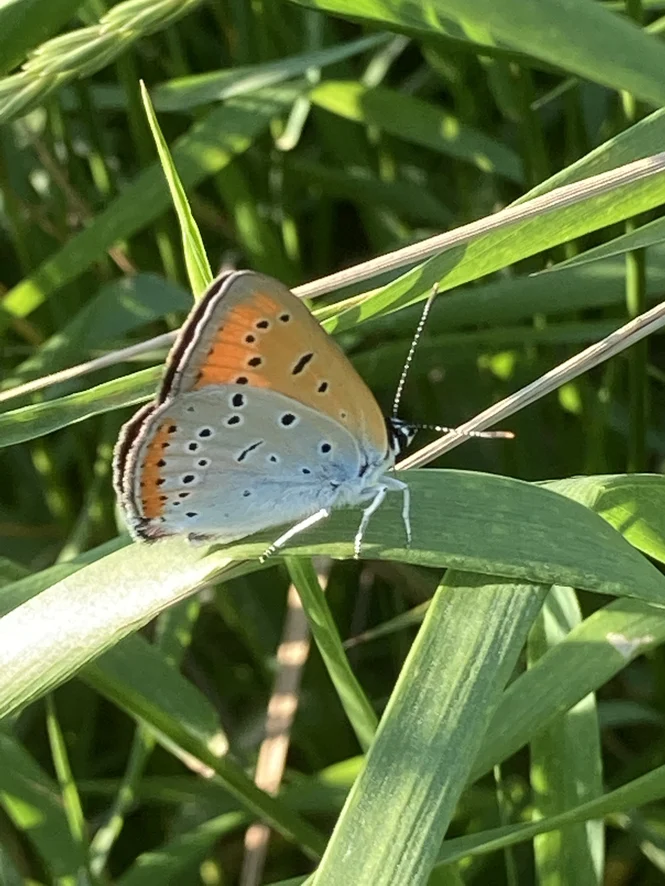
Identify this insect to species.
Lycaena dispar
